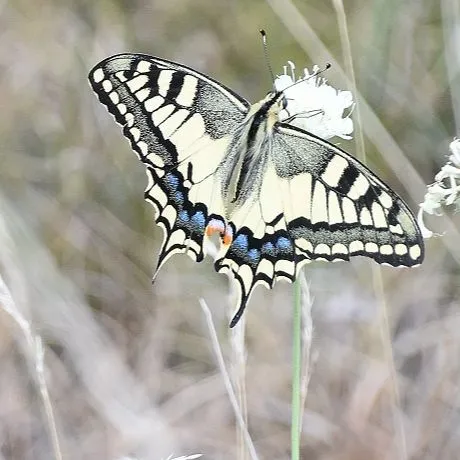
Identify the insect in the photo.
Papilio machaon
